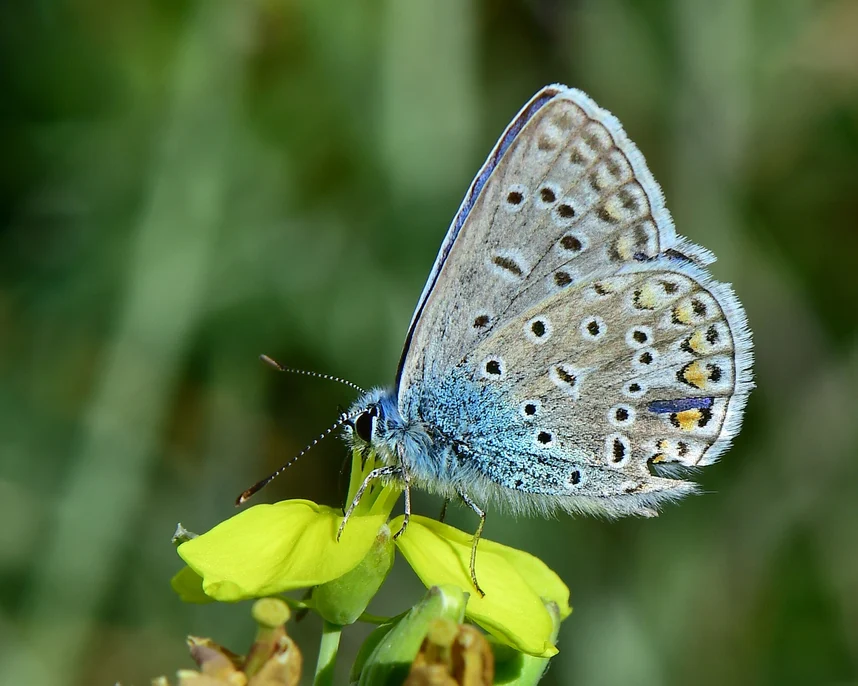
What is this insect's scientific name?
Polyommatus icarus
